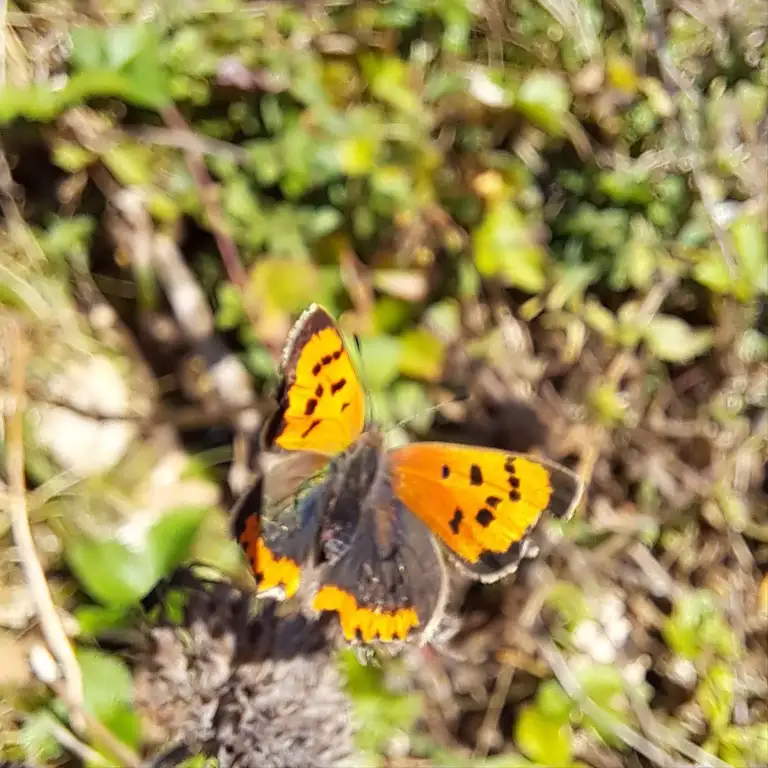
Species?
Lycaena phlaeas
